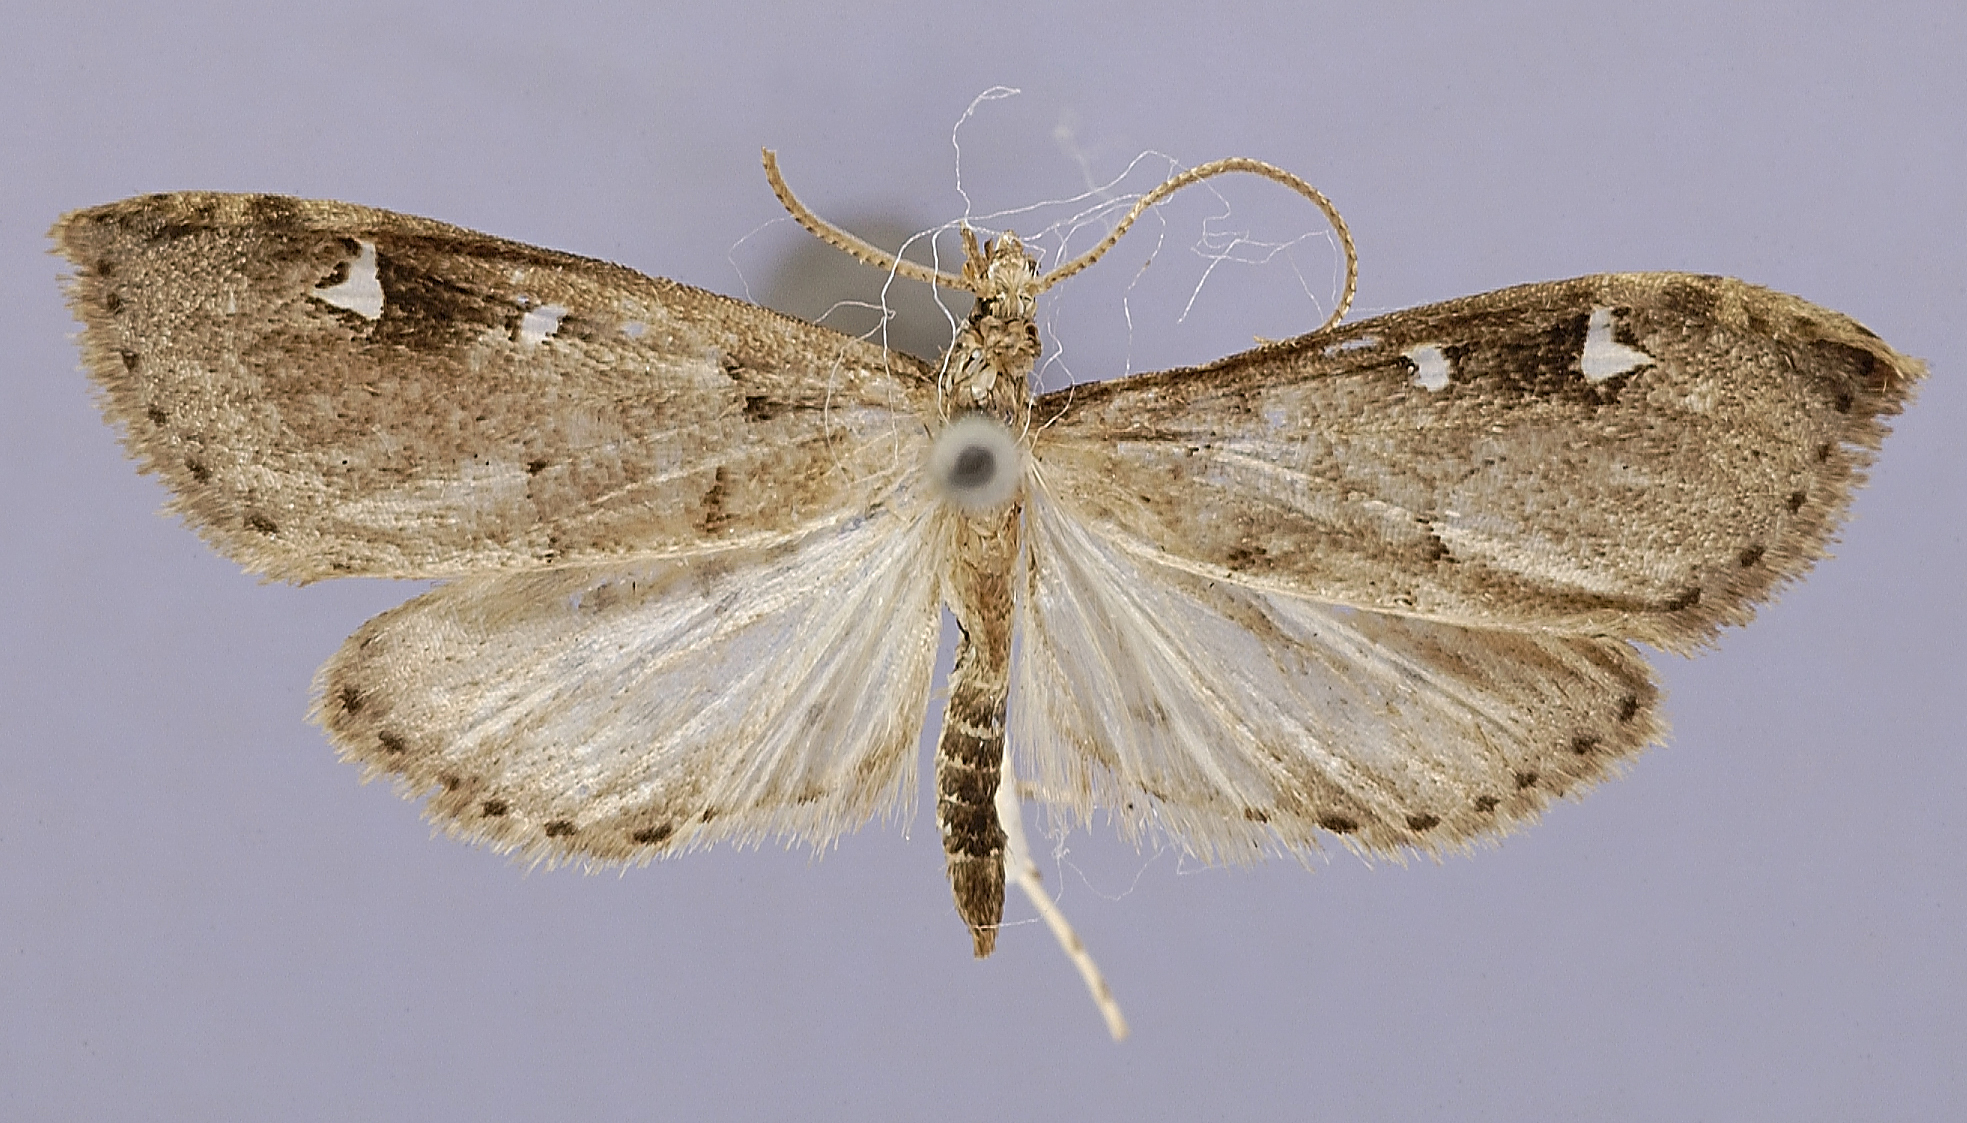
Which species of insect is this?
Mimudea hyalopunctalis
